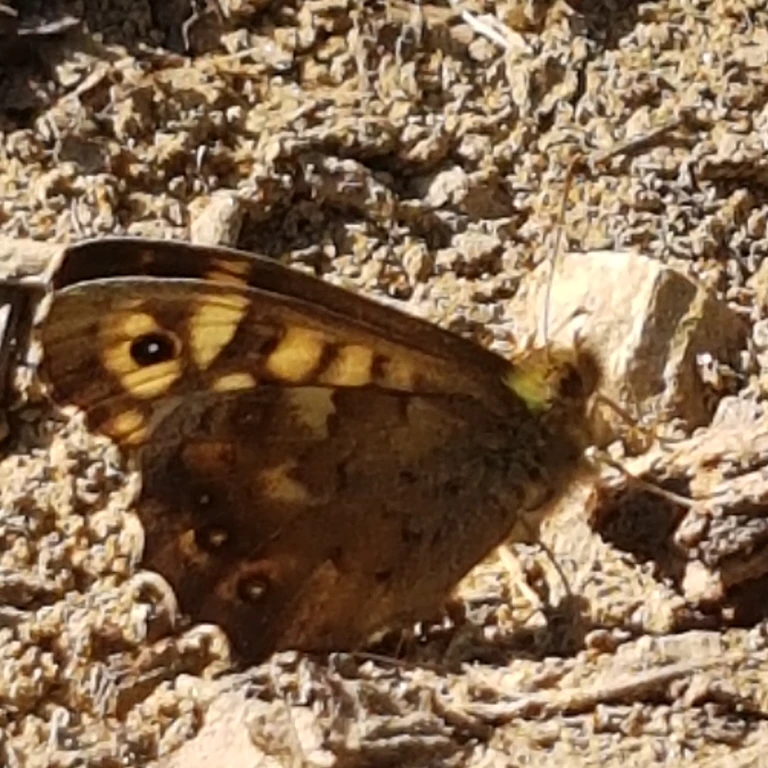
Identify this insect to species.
Pararge aegeria
